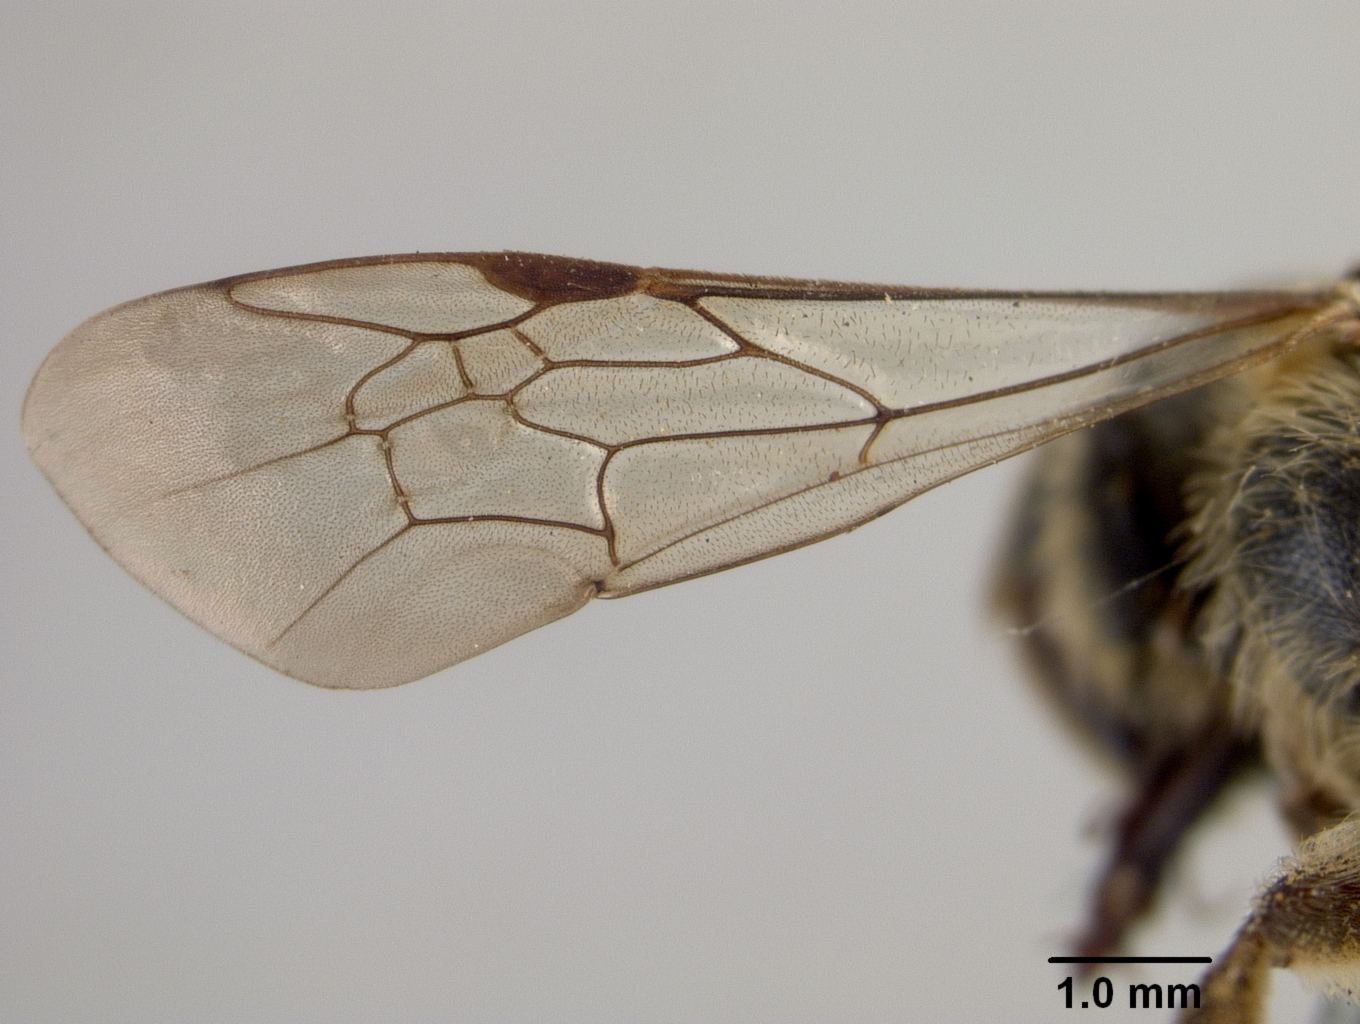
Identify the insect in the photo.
Andrena grandior
